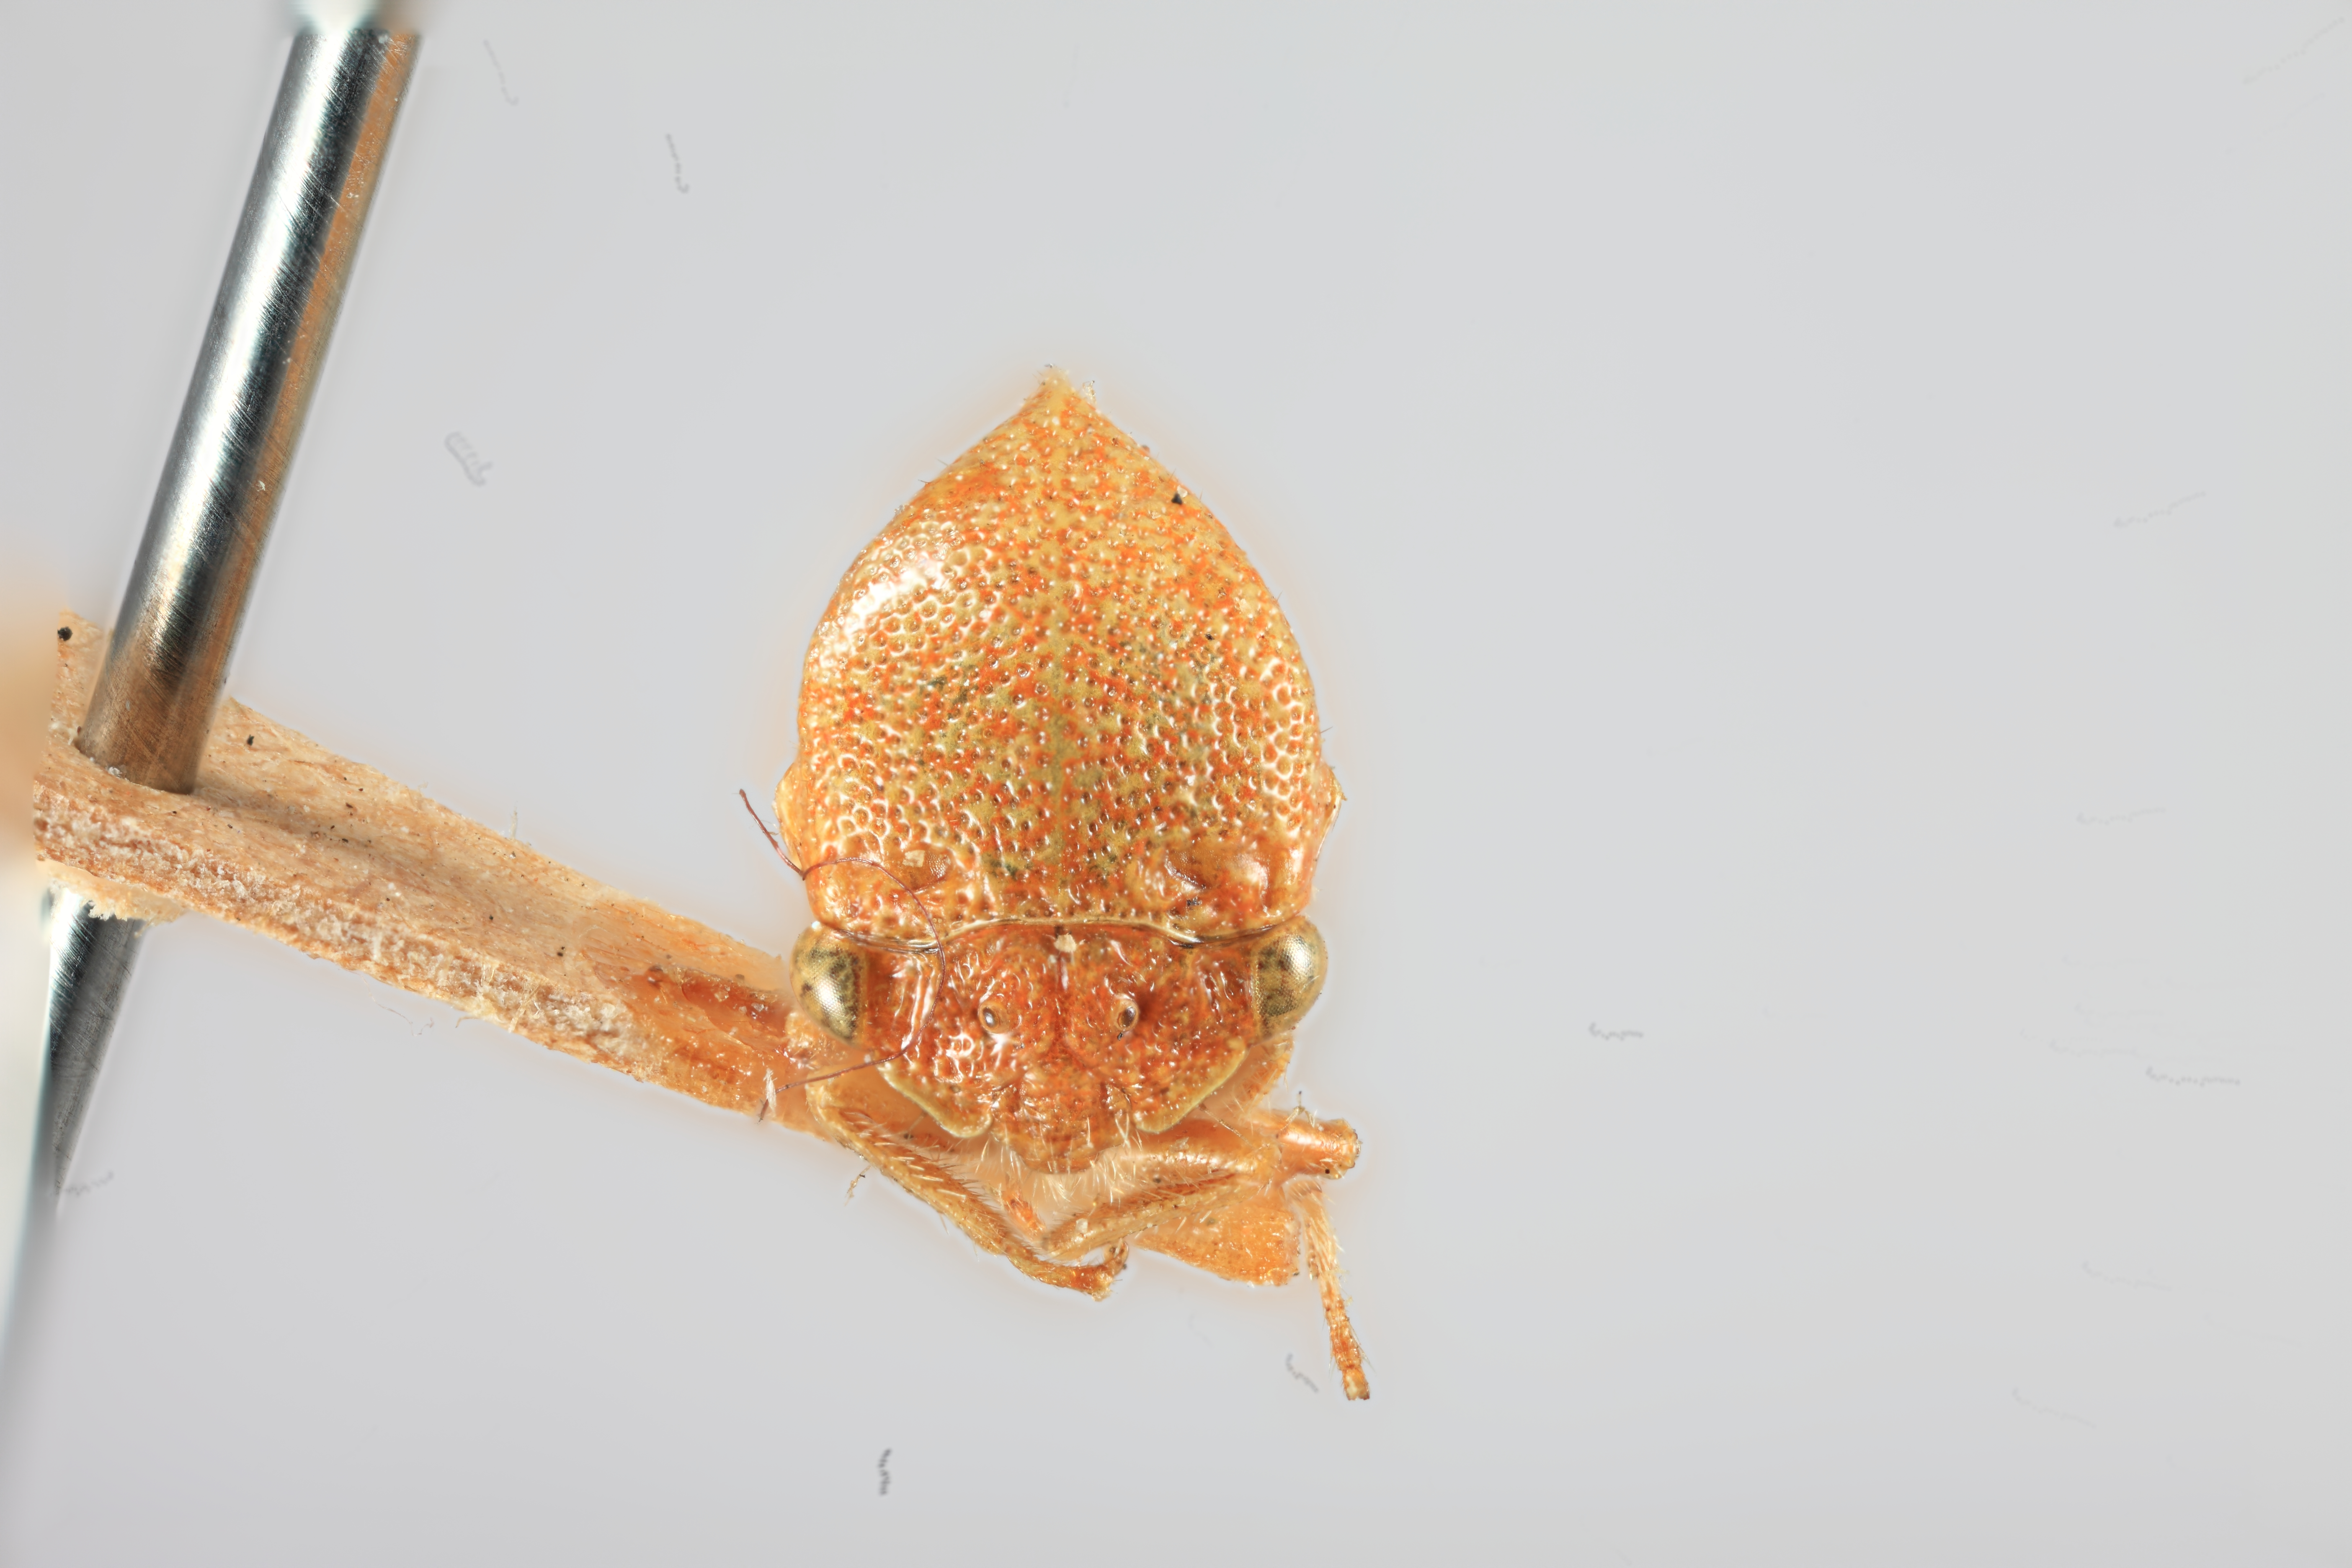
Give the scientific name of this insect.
Tortistilus minutus
